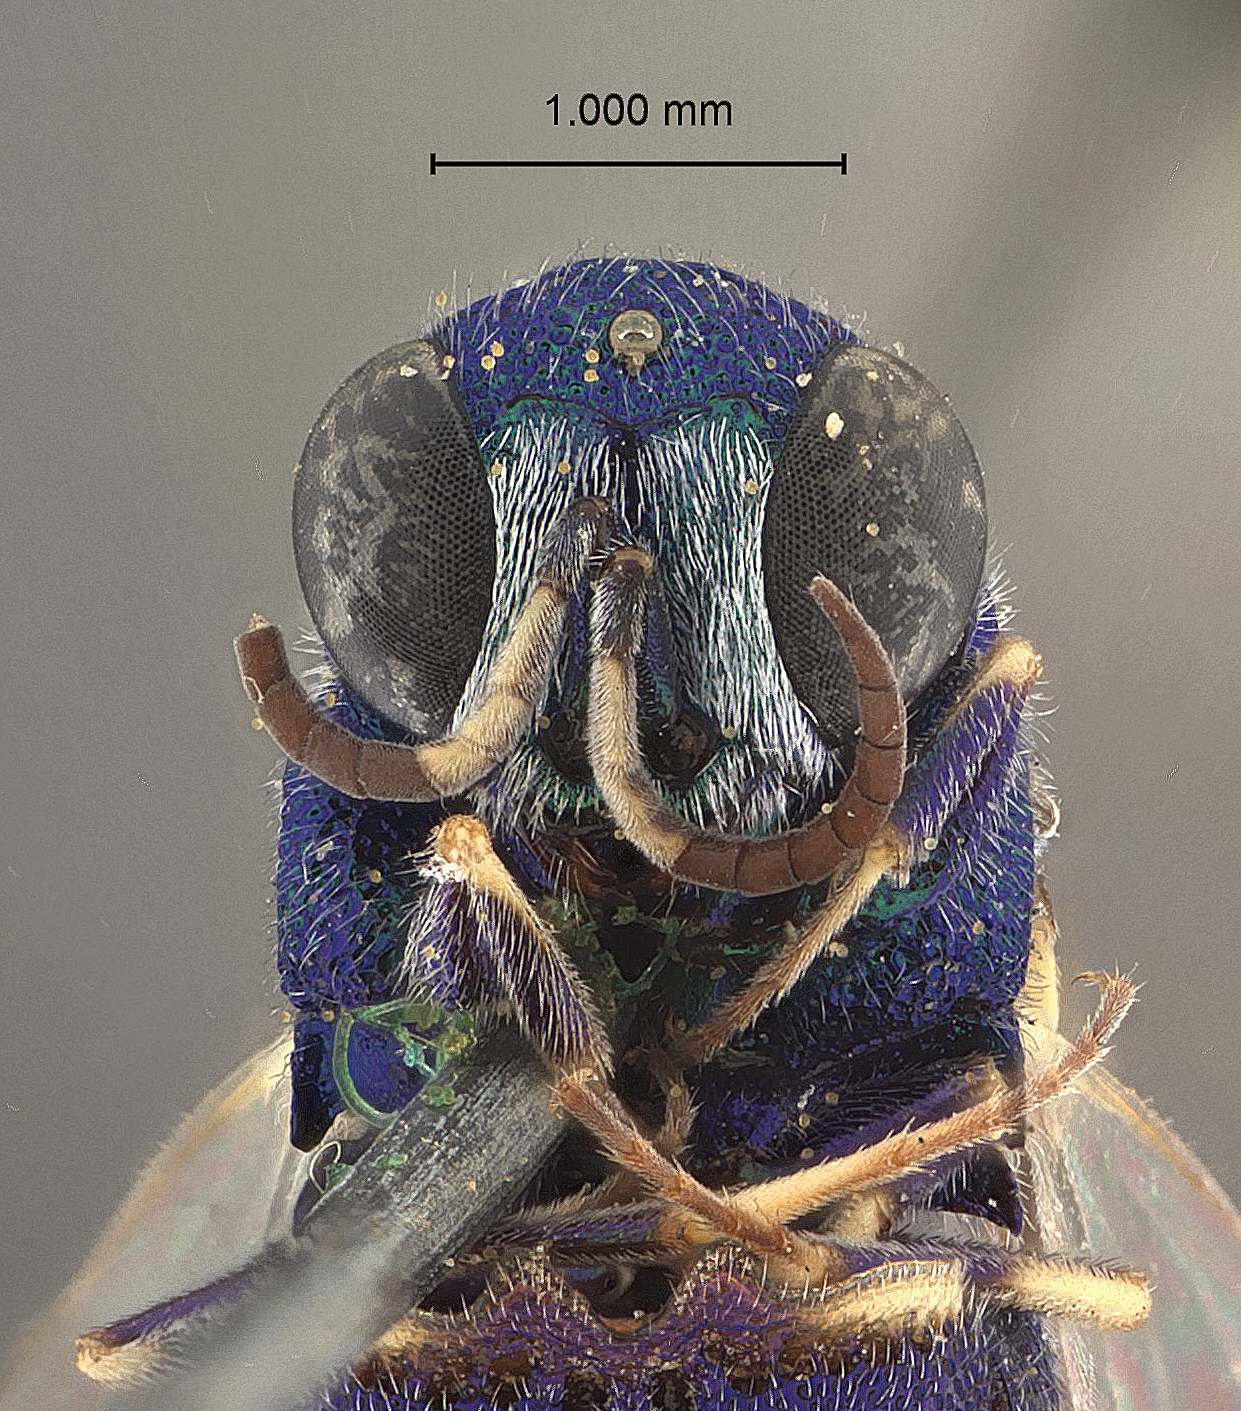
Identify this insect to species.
Chrysis bigeloviae
